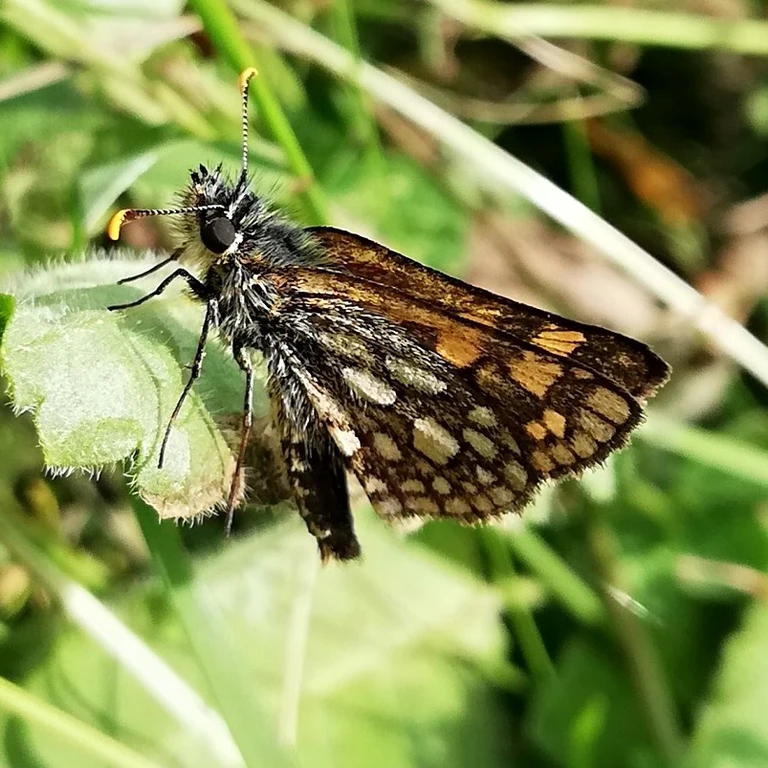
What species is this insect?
Carterocephalus palaemon
